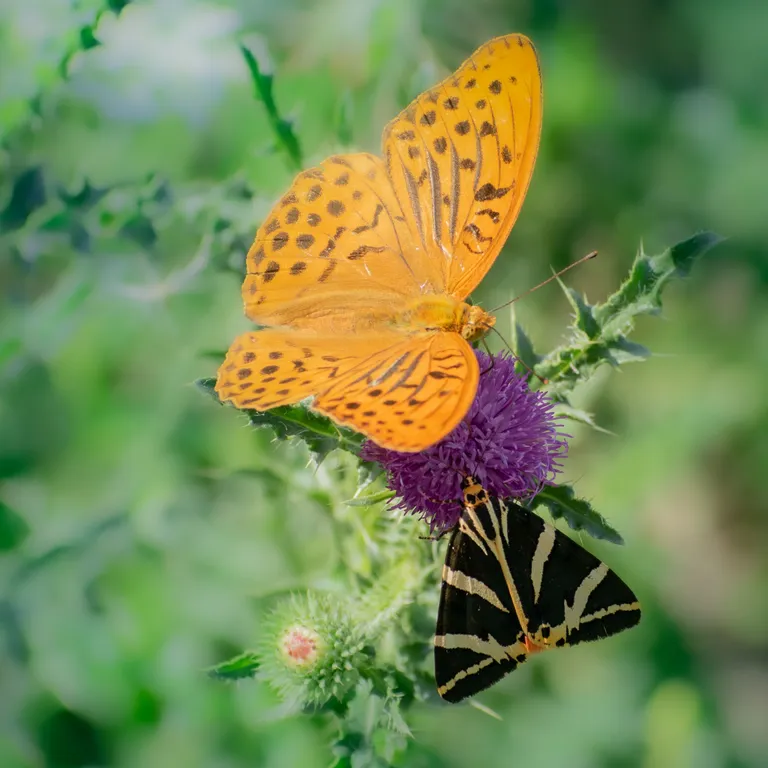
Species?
Argynnis paphia
